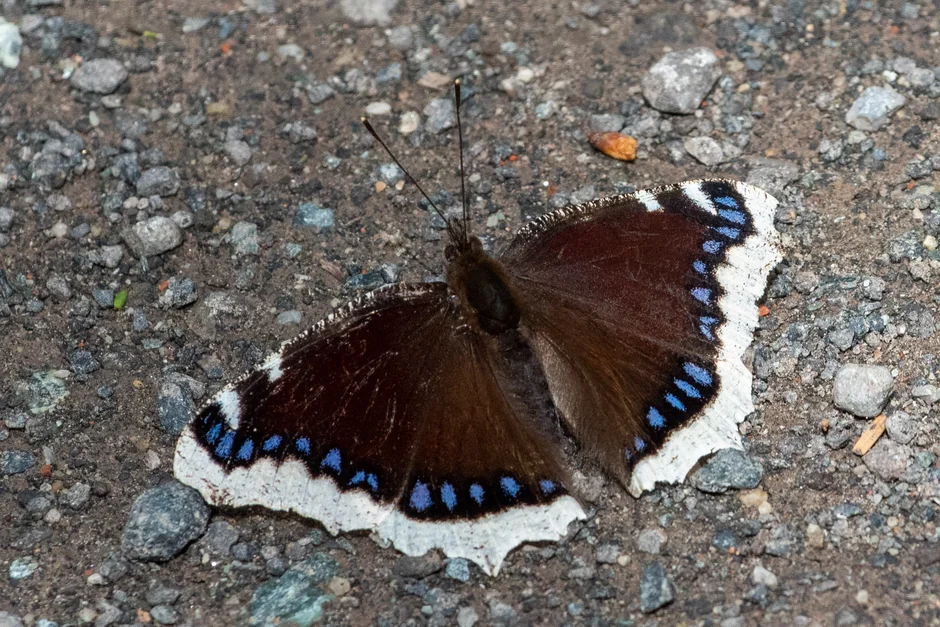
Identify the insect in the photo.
Nymphalis antiopa
